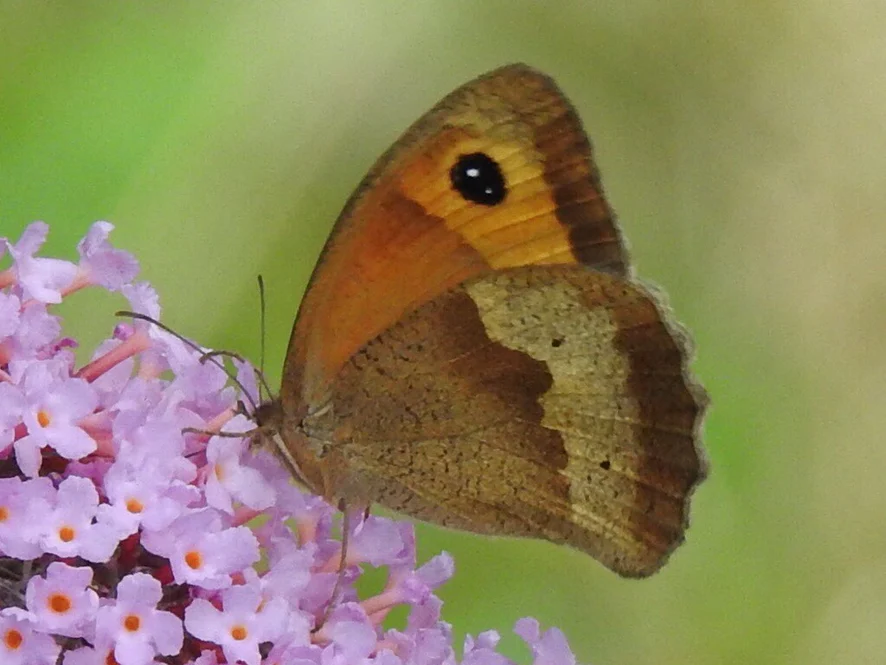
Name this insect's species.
Maniola jurtina
